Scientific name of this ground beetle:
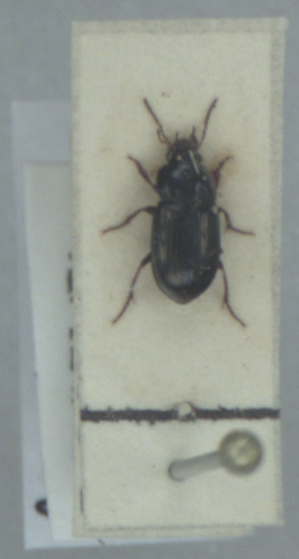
Amara infima
